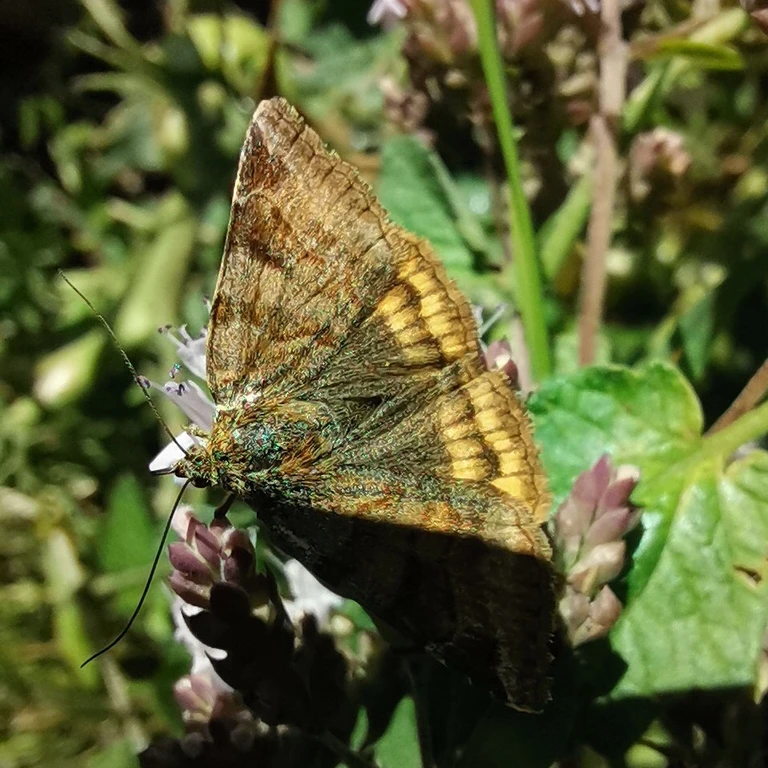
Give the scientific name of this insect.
Euclidia glyphica
